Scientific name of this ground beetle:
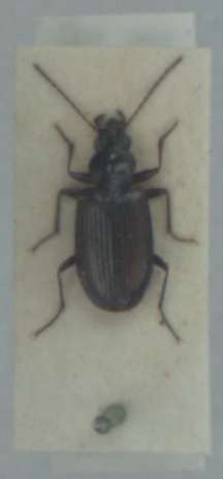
Bembidion prasinum
